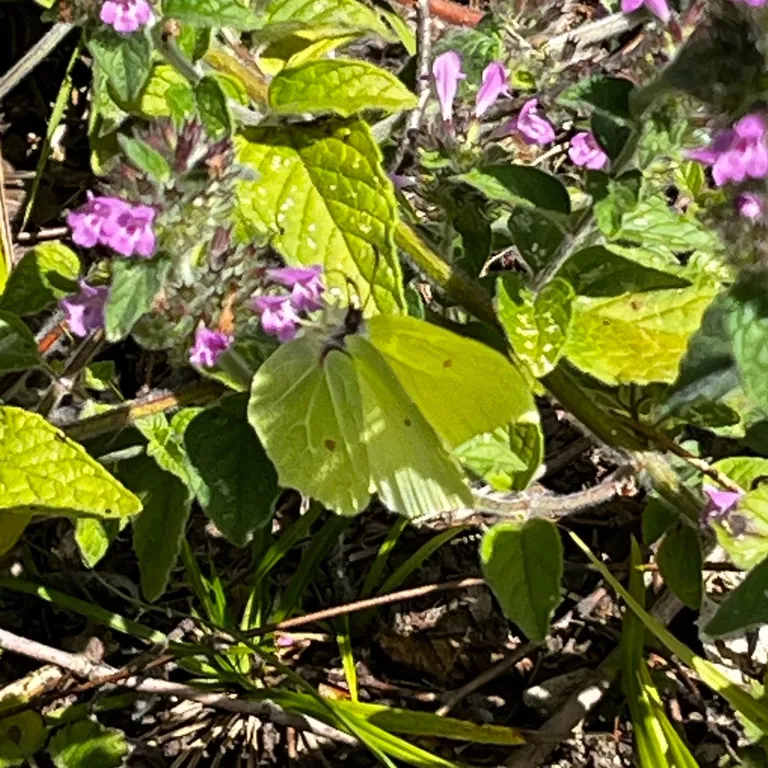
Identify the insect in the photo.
Gonepteryx rhamni
